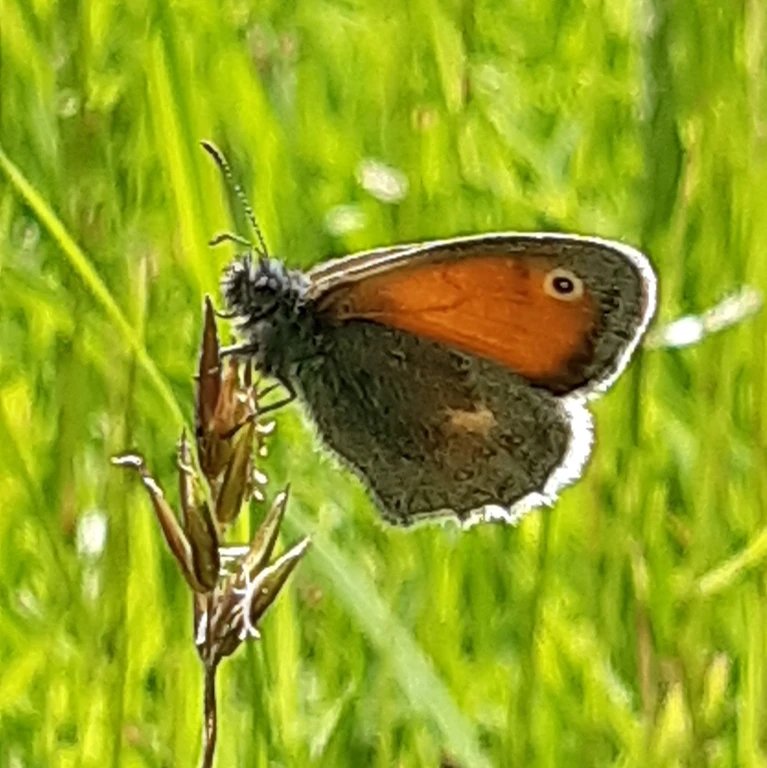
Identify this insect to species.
Coenonympha pamphilus
